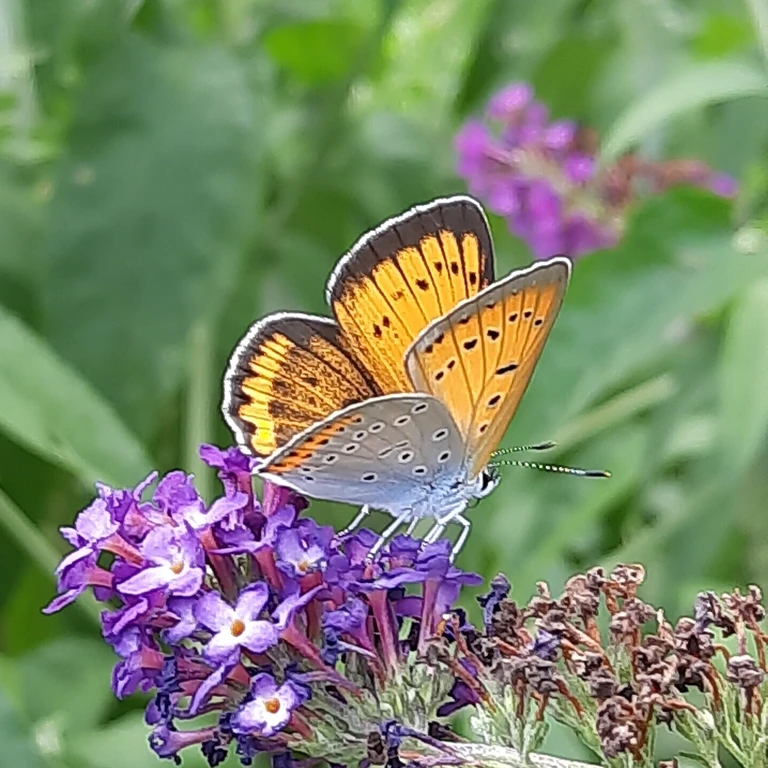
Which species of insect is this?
Lycaena dispar
